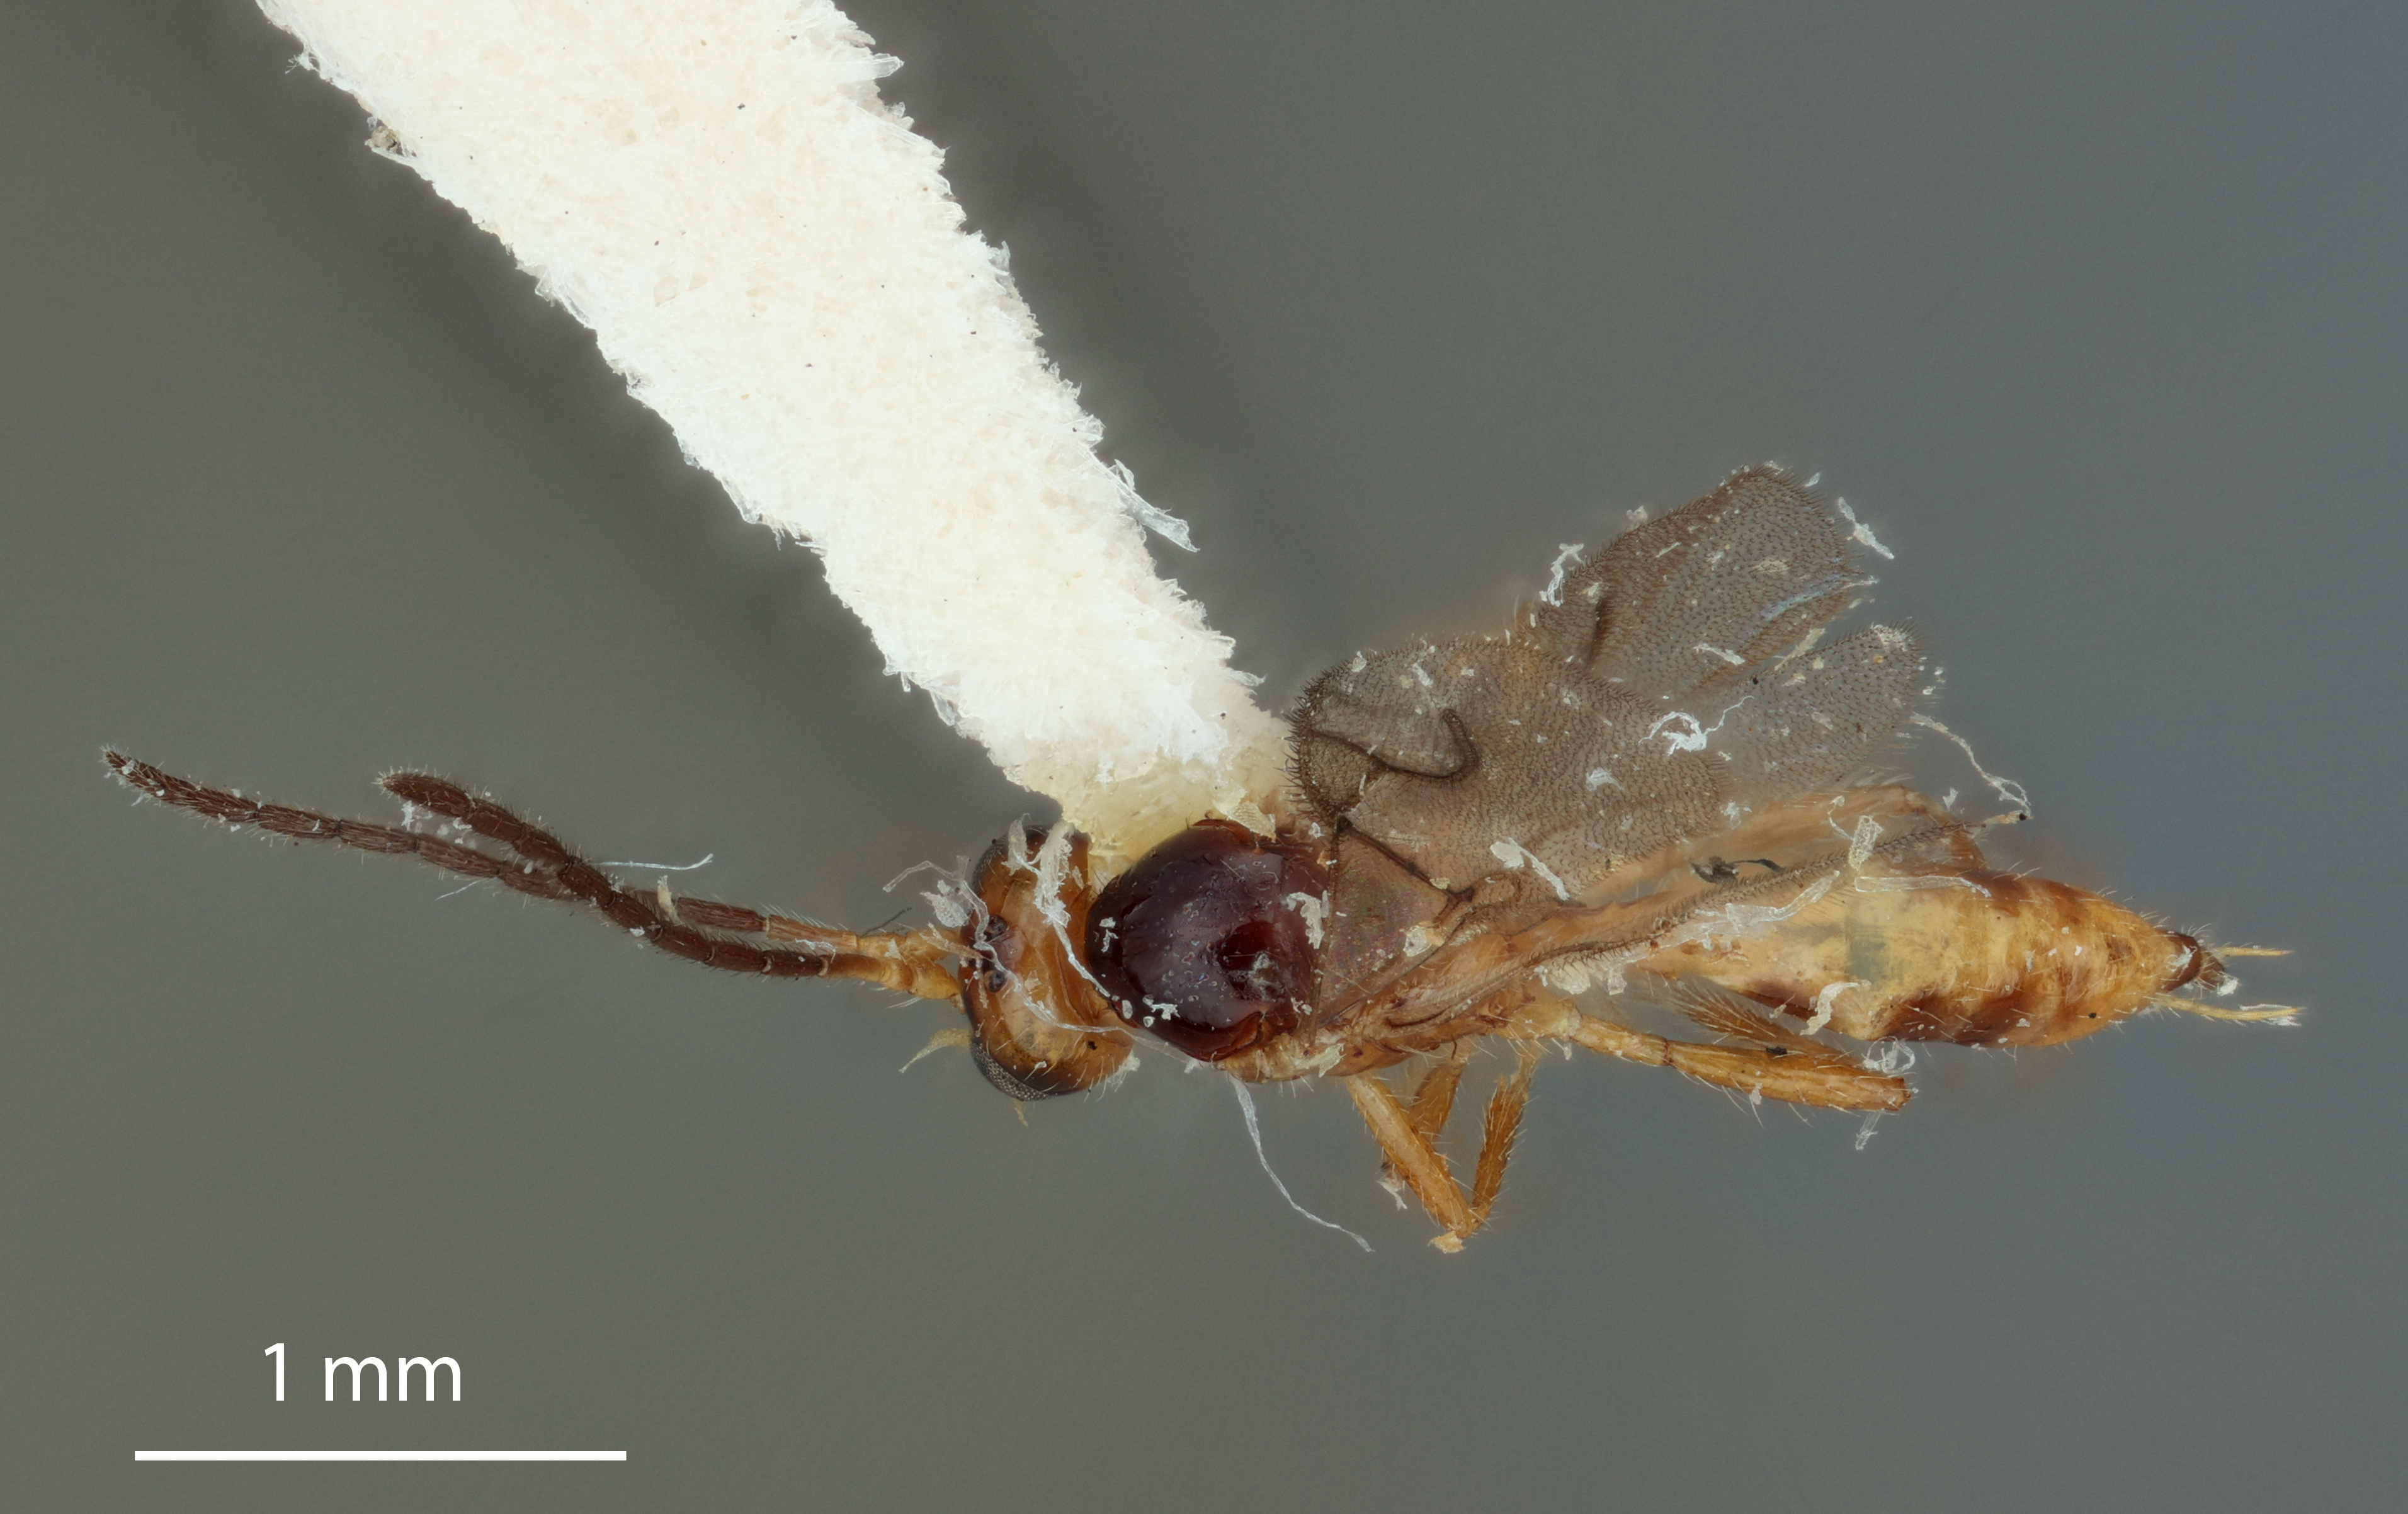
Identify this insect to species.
Trioxys orientalis
